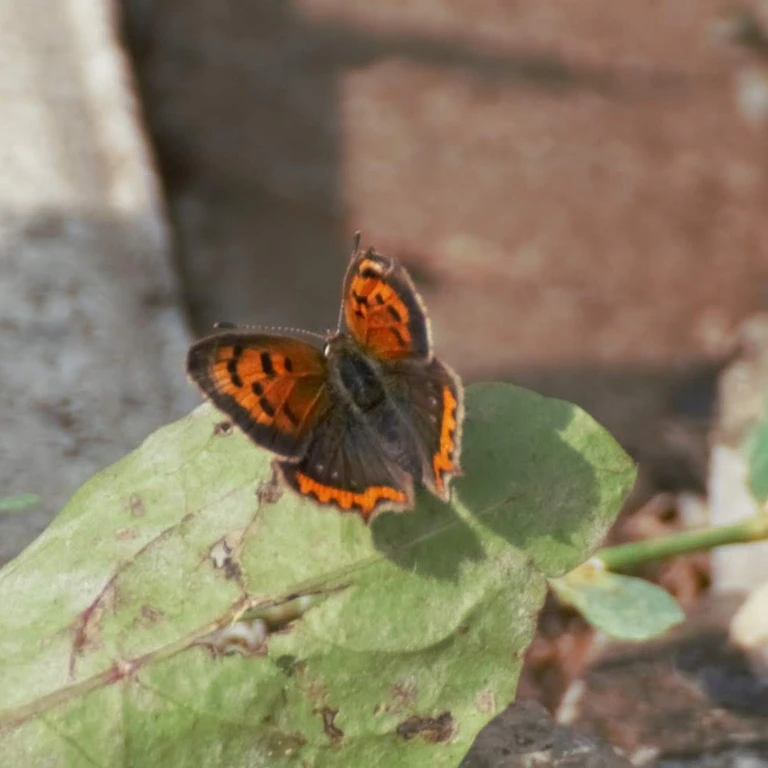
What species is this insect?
Lycaena phlaeas
